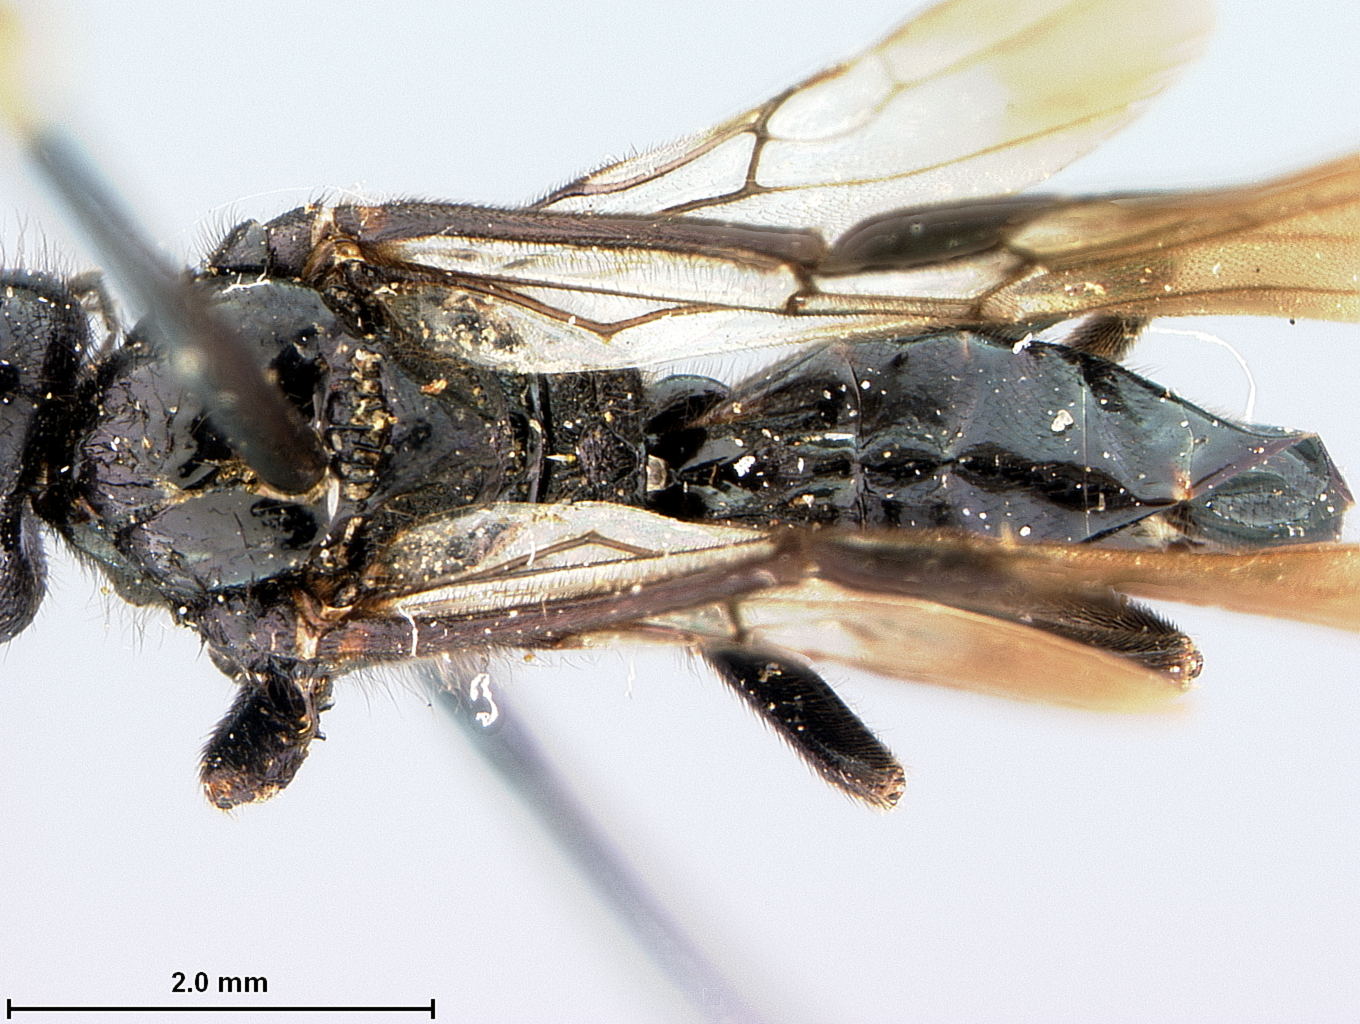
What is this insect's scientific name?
Cardiochiles nigricans
